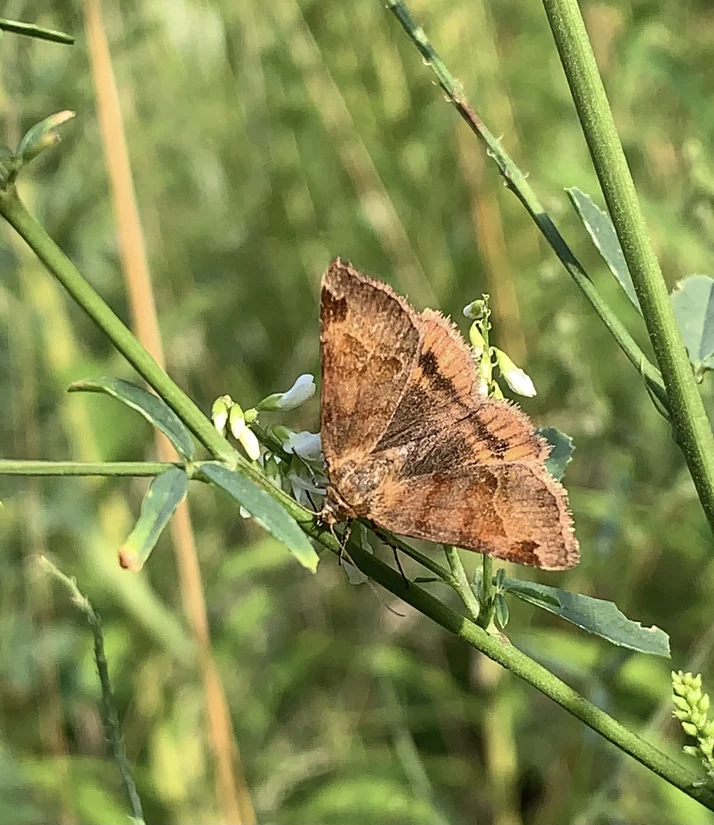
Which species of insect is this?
Euclidia glyphica
